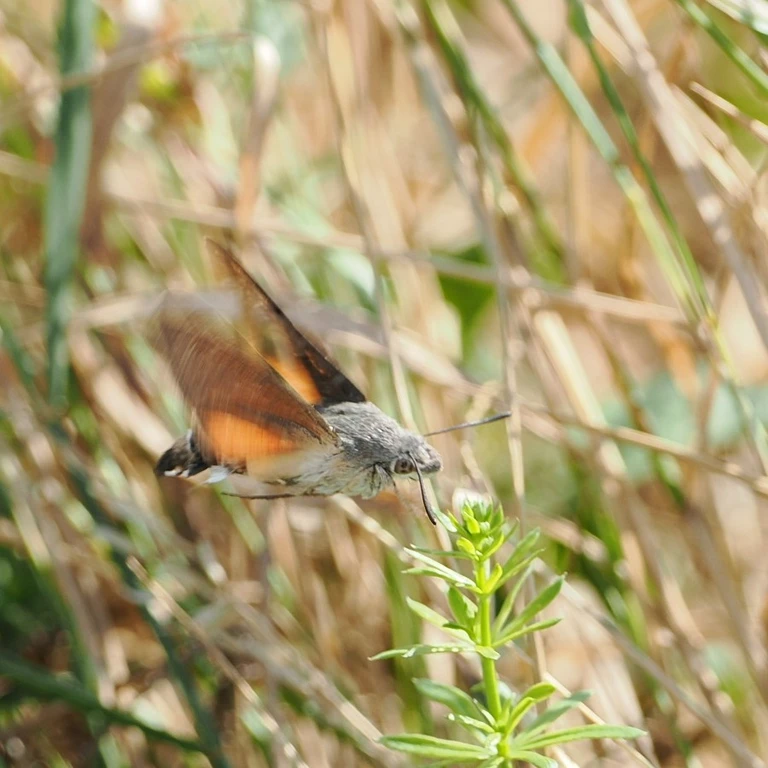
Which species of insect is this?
Macroglossum stellatarum
